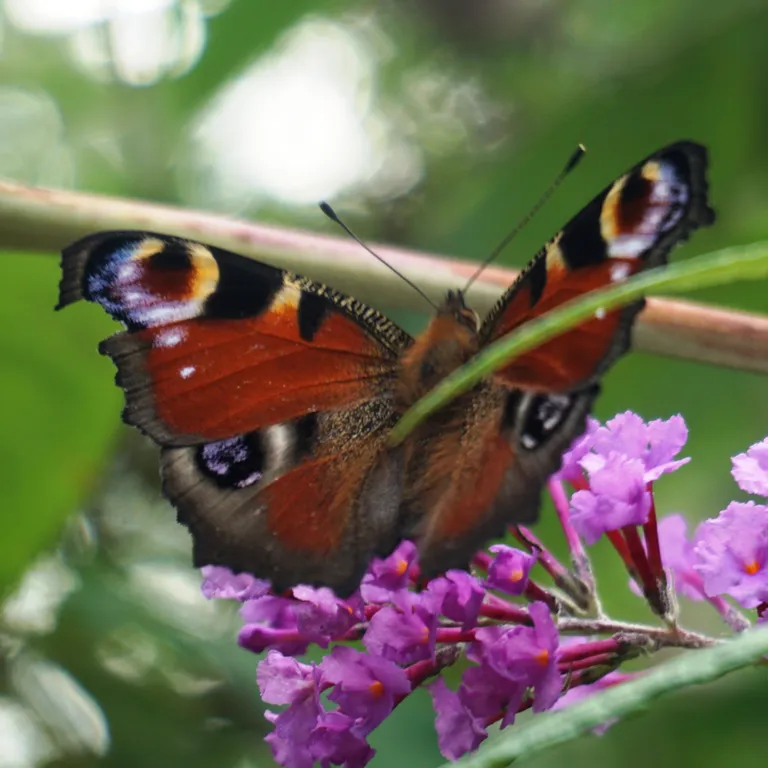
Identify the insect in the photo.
Aglais io
